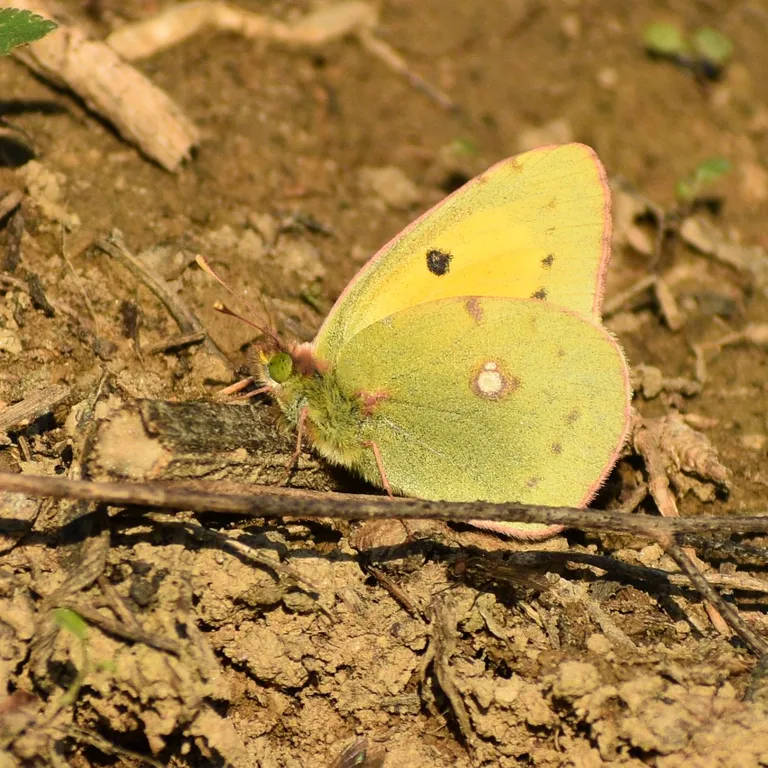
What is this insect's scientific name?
Colias croceus
